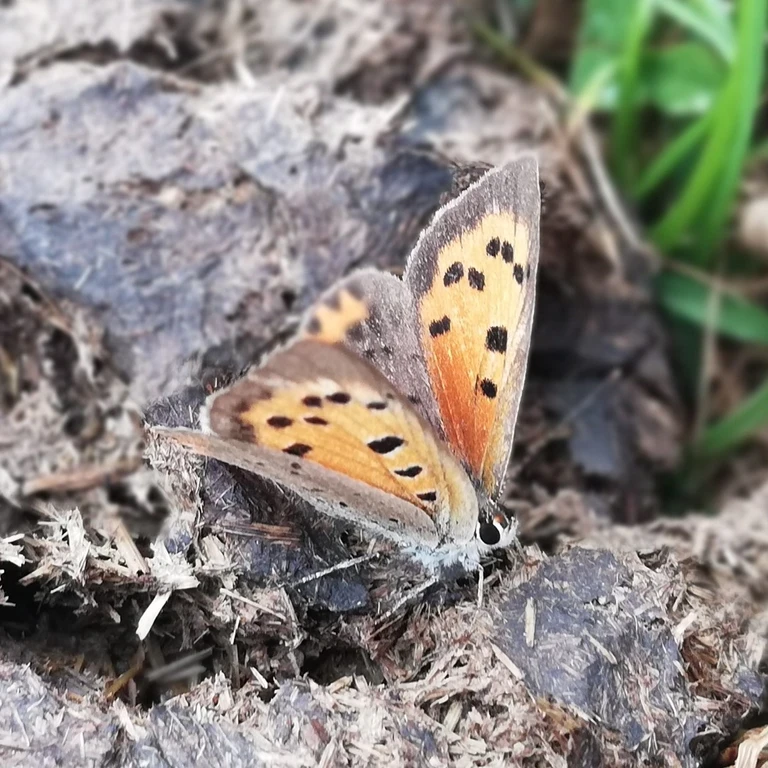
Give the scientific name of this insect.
Lycaena phlaeas
